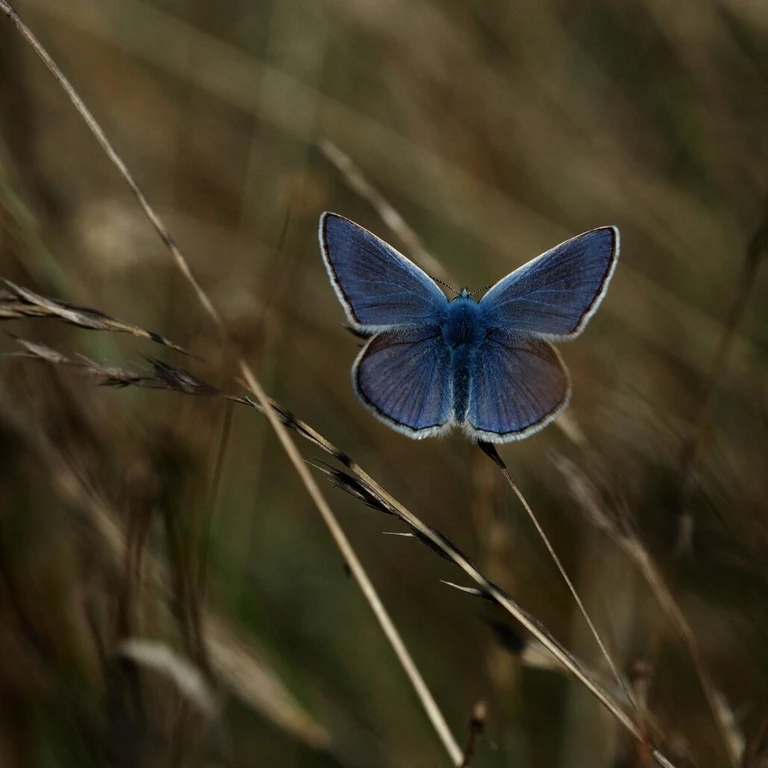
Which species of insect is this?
Polyommatus icarus
